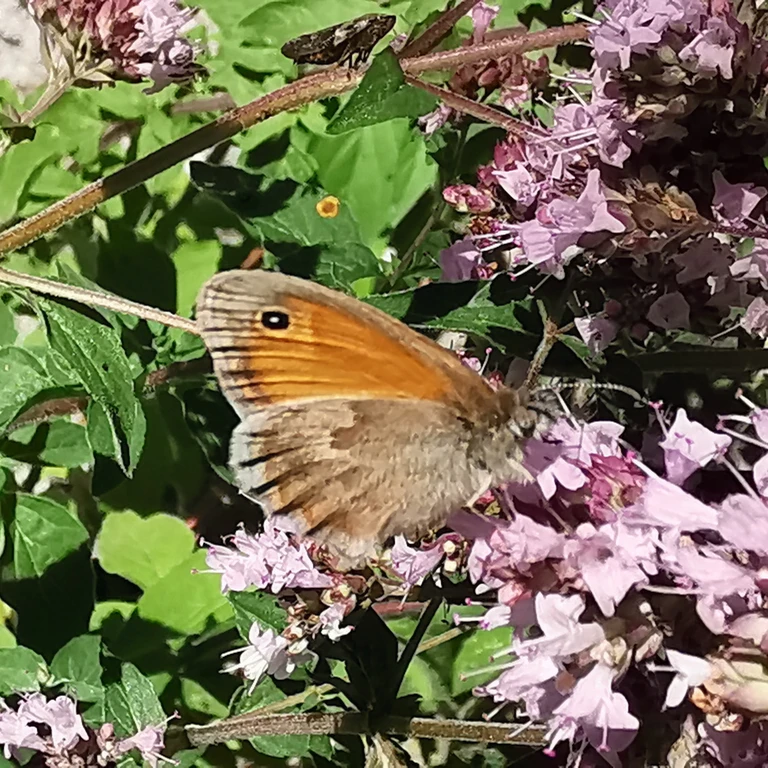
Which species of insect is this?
Coenonympha pamphilus
